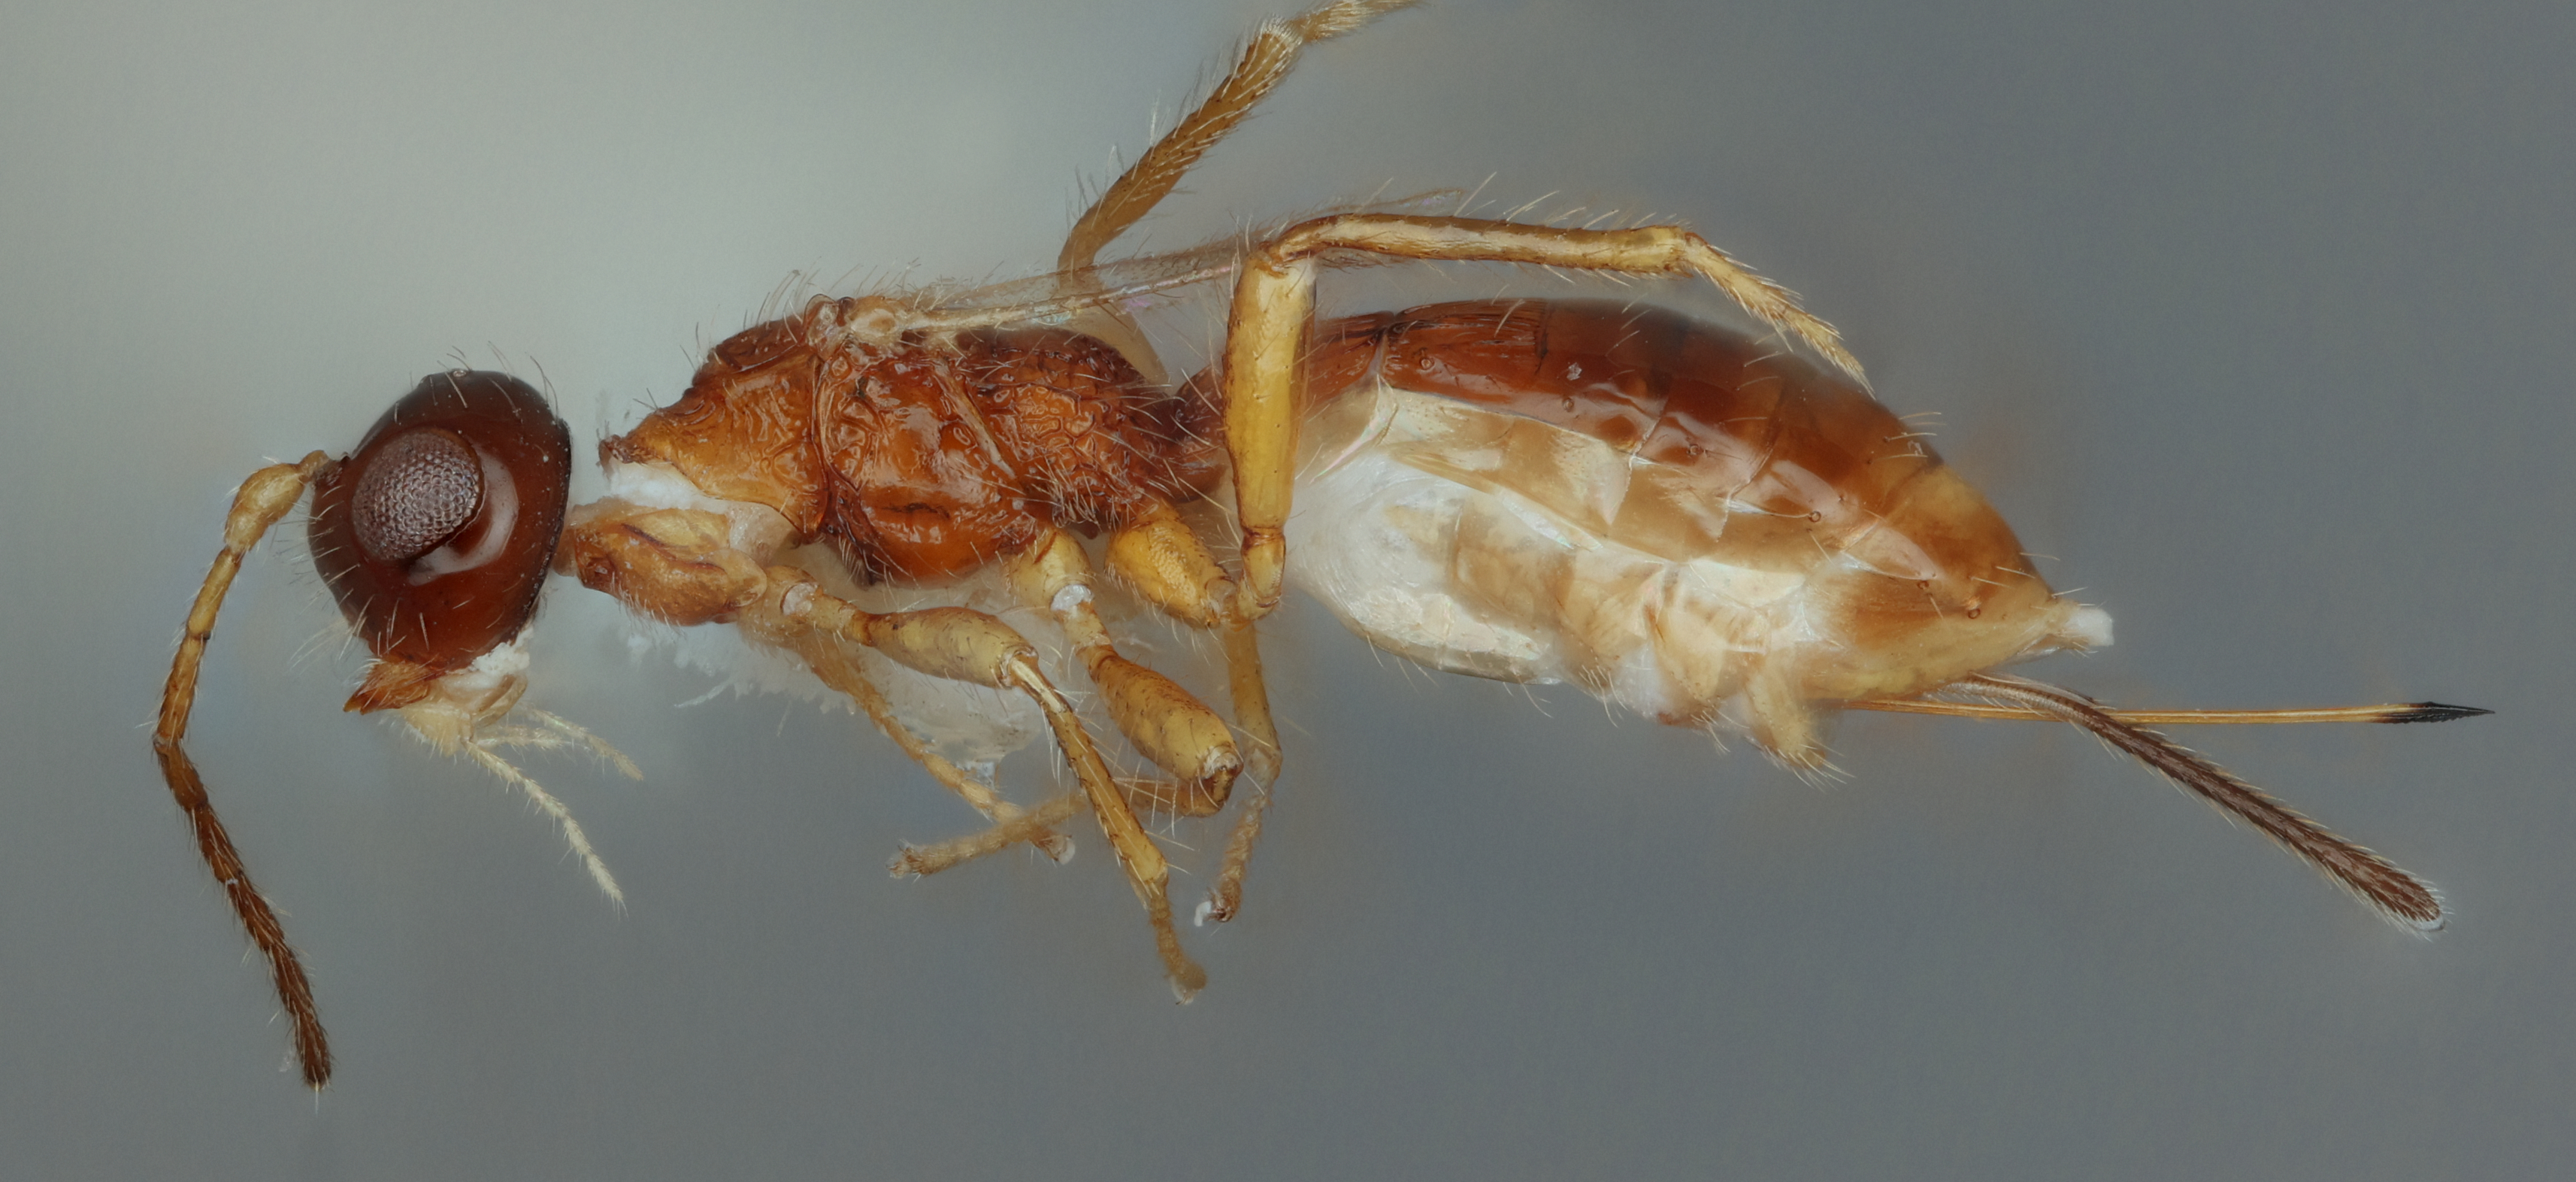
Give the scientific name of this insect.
Heterospilus belokobylskiji
